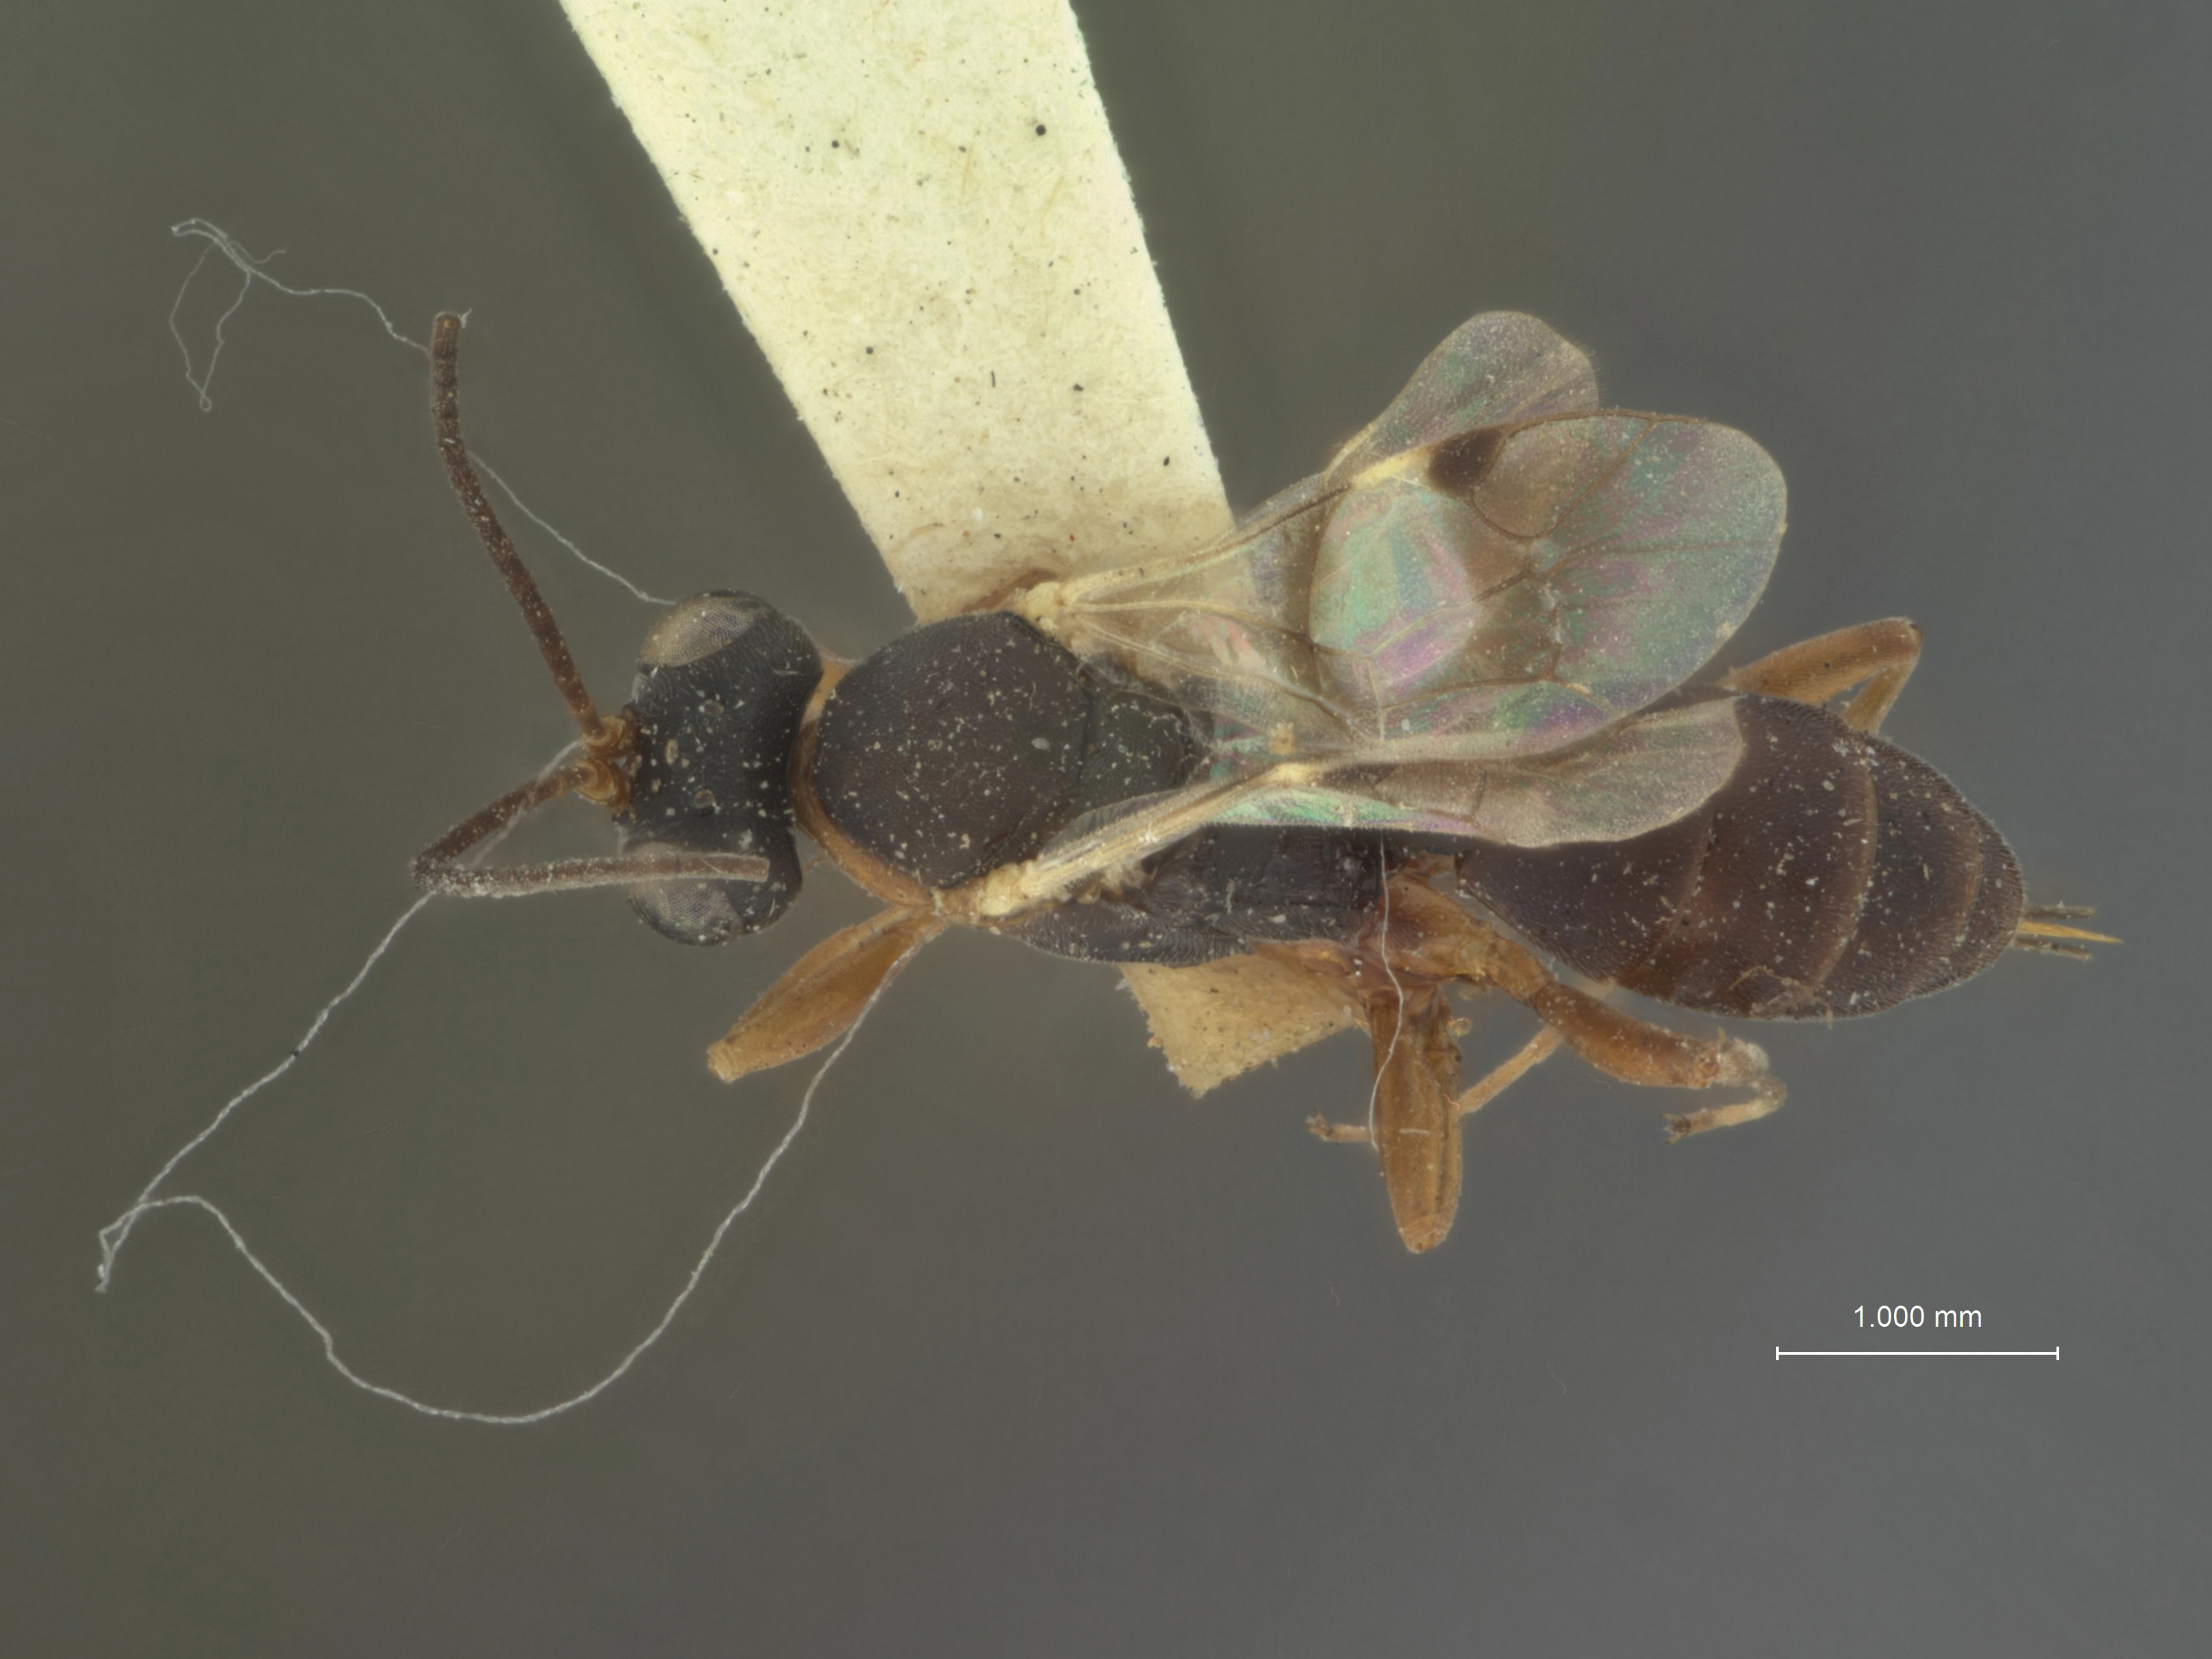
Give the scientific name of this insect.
Hemiteles davidsonii
